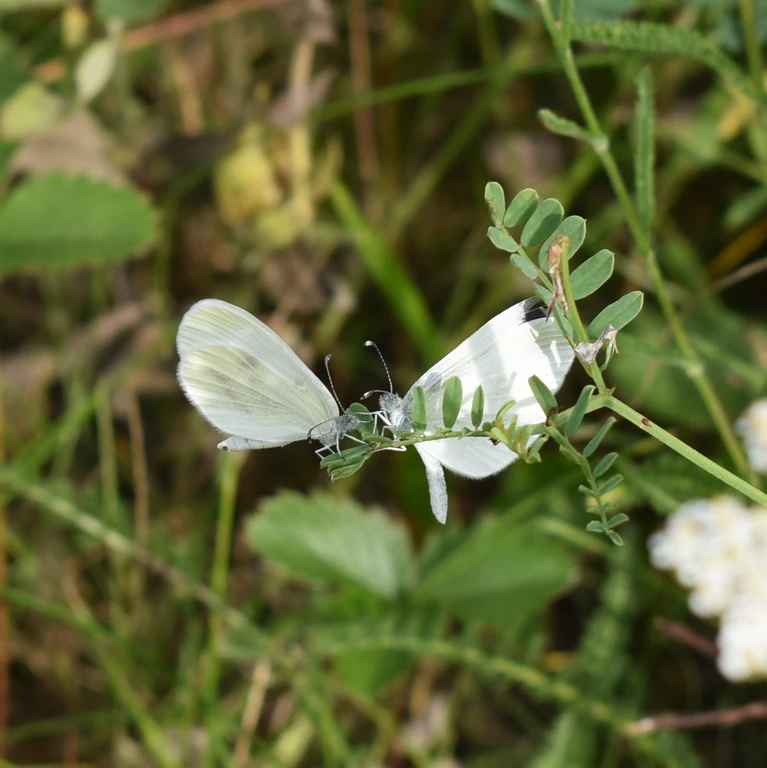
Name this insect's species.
Leptidea sinapis/juvernica
